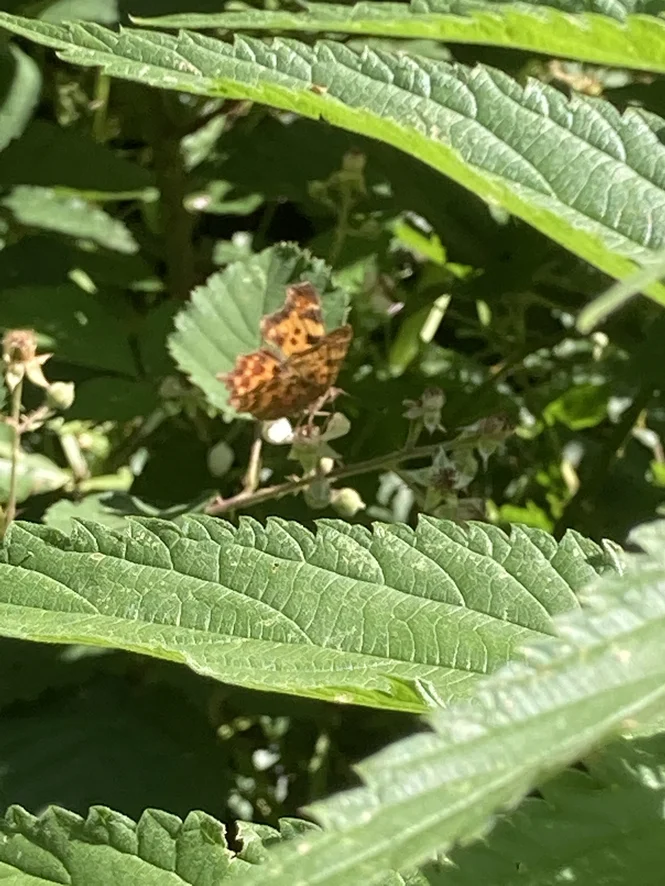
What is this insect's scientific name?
Polygonia c-album
